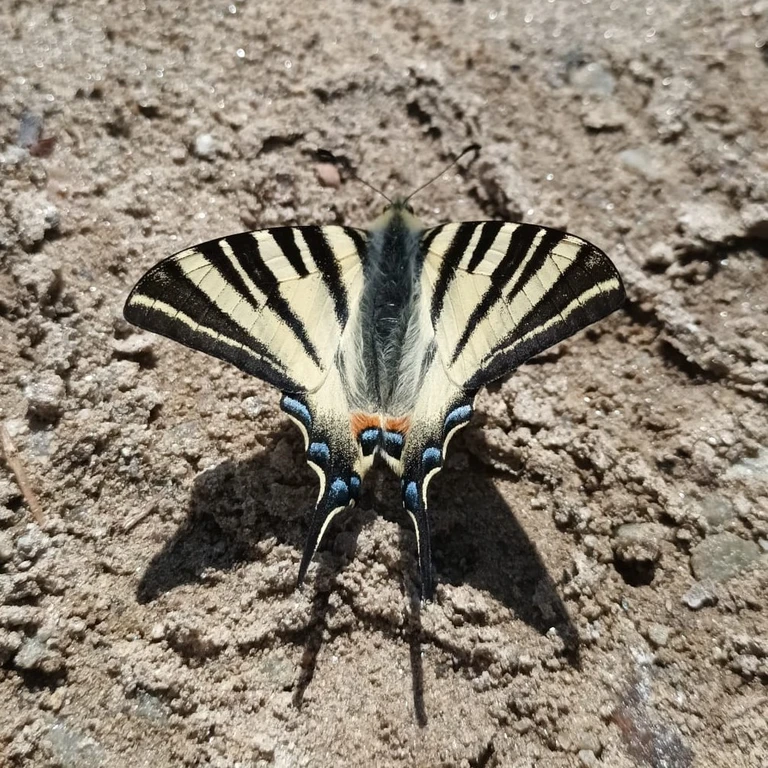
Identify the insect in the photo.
Iphiclides podalirius
